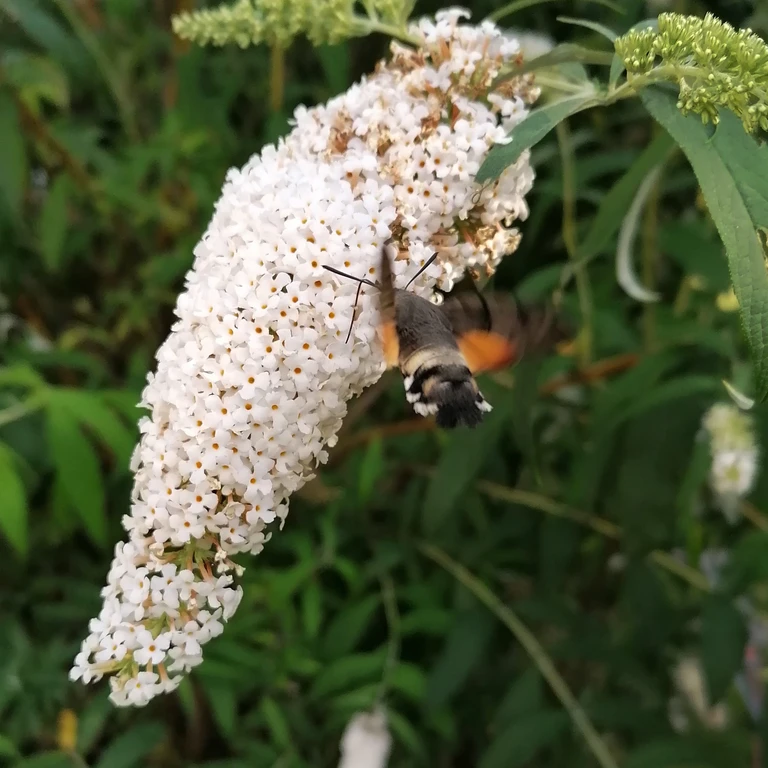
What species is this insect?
Macroglossum stellatarum
